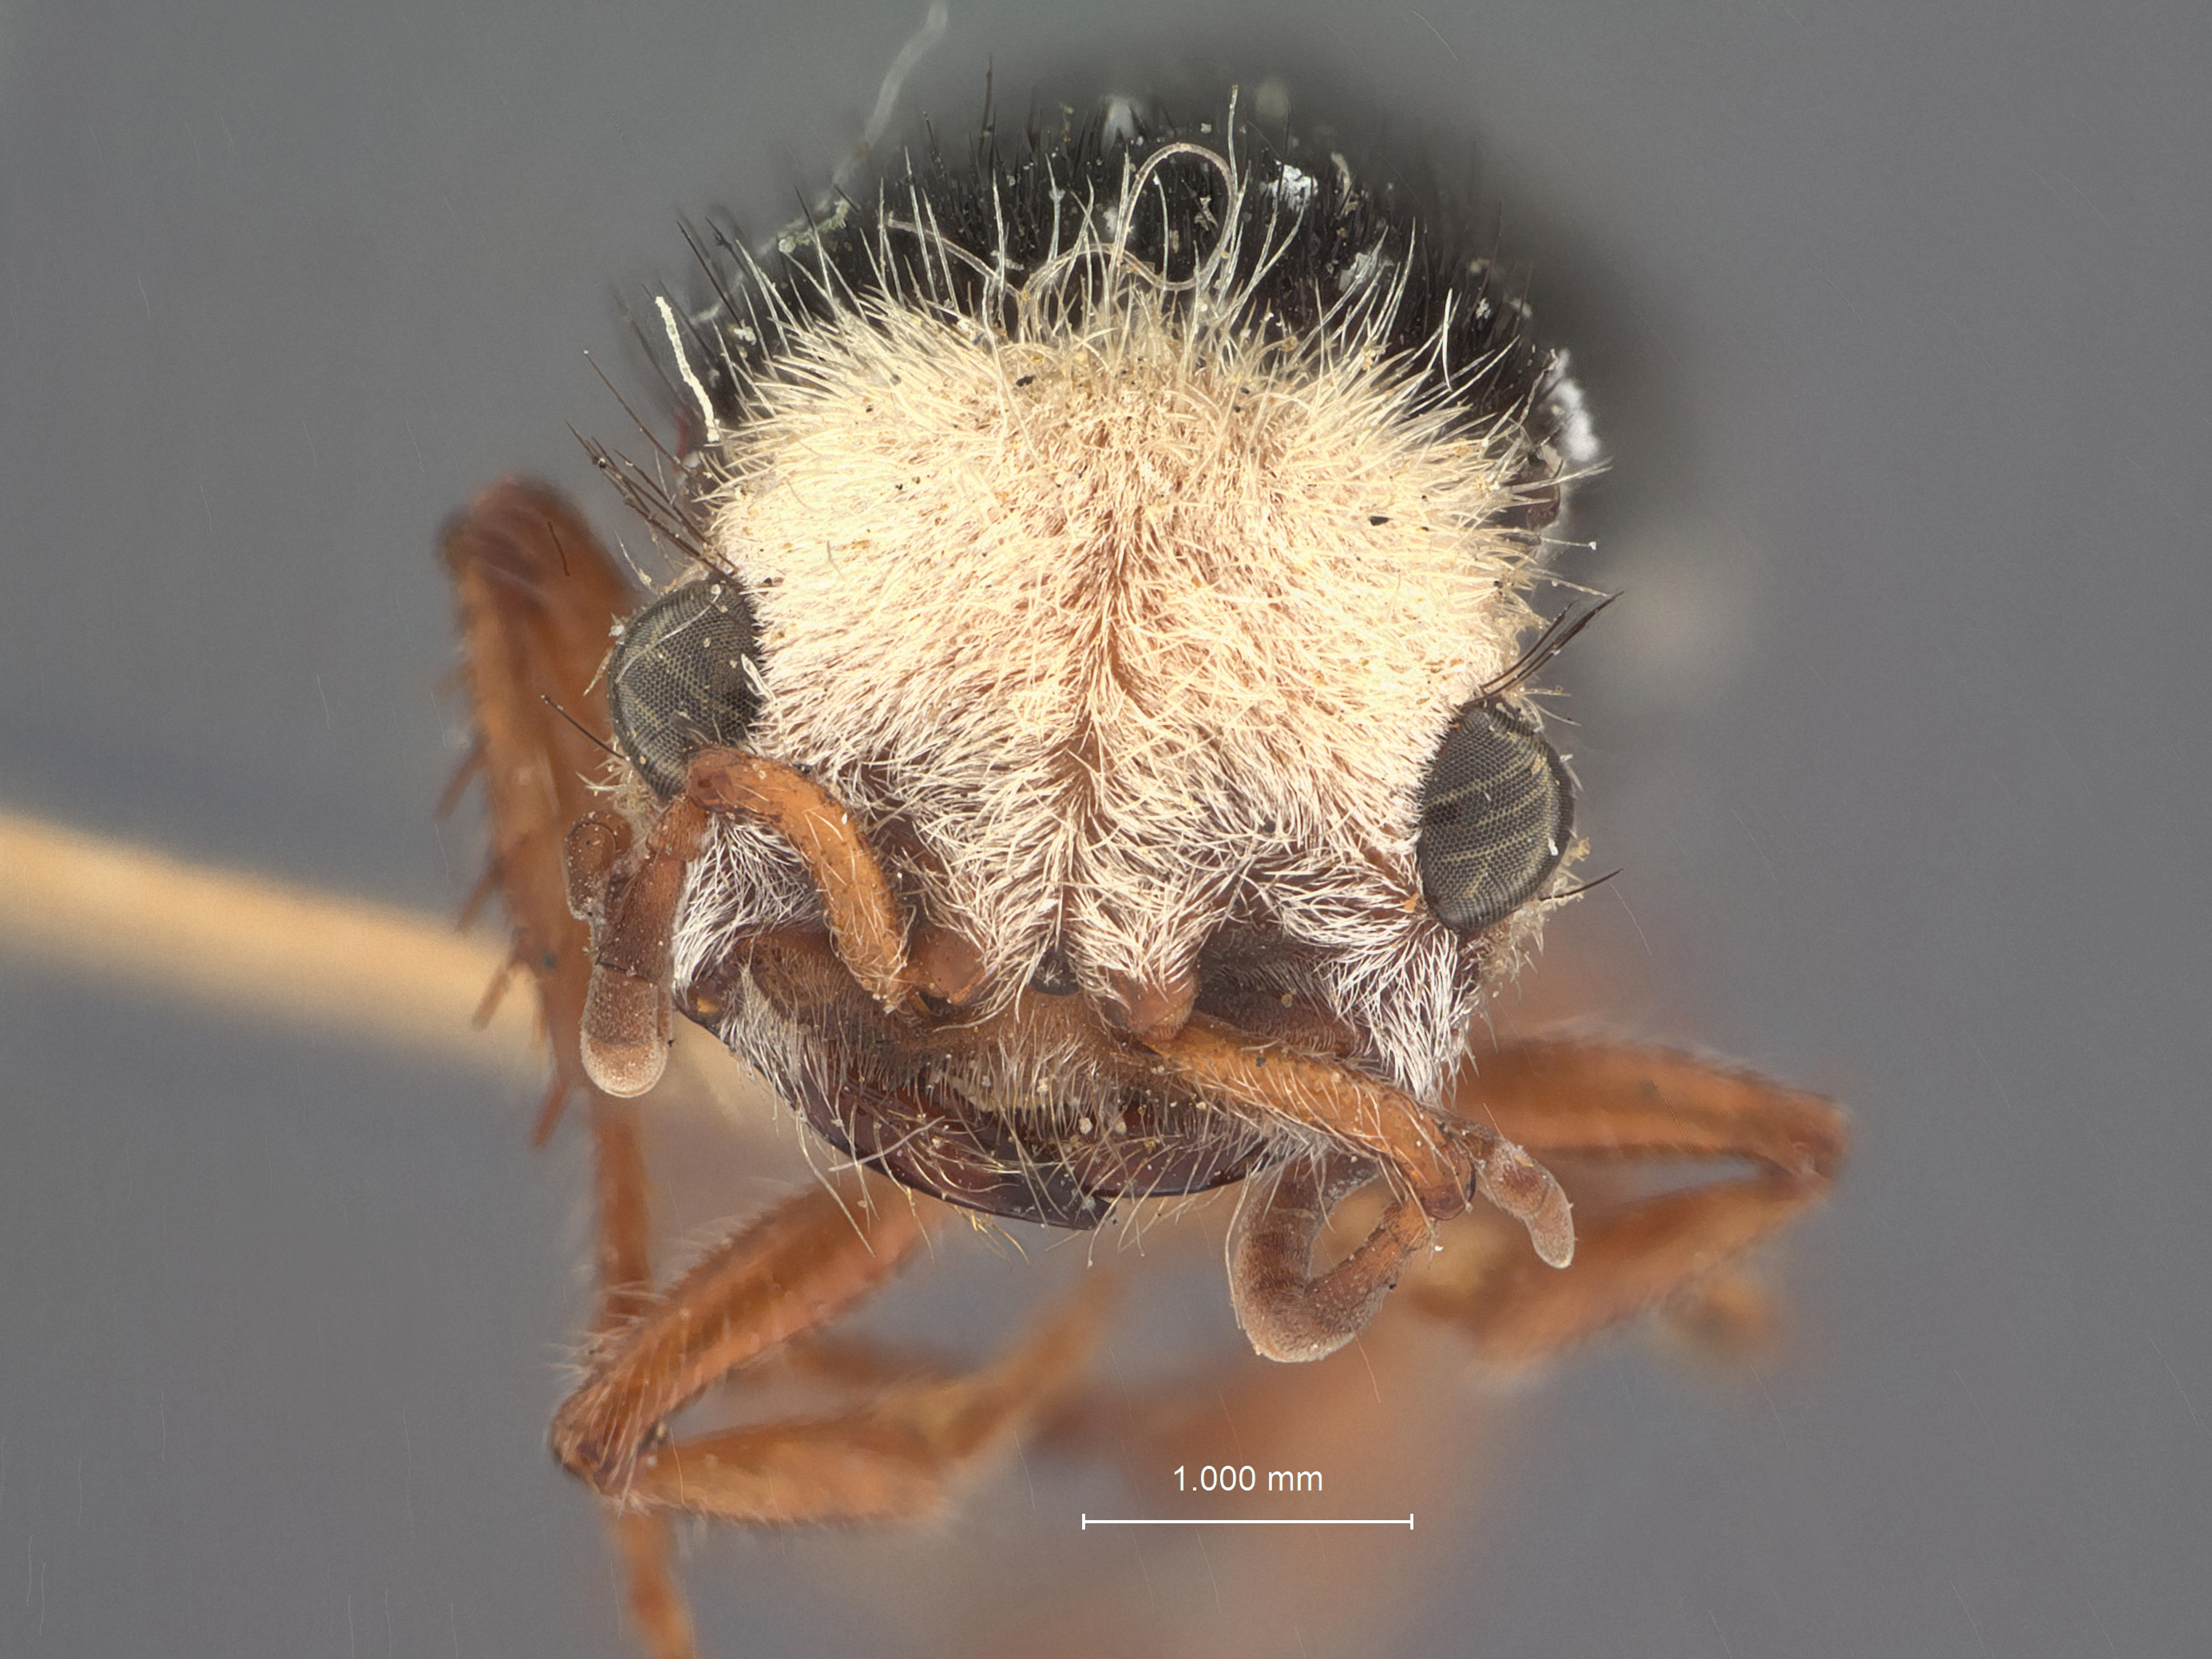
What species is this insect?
Sphaeropthalma cargilli
